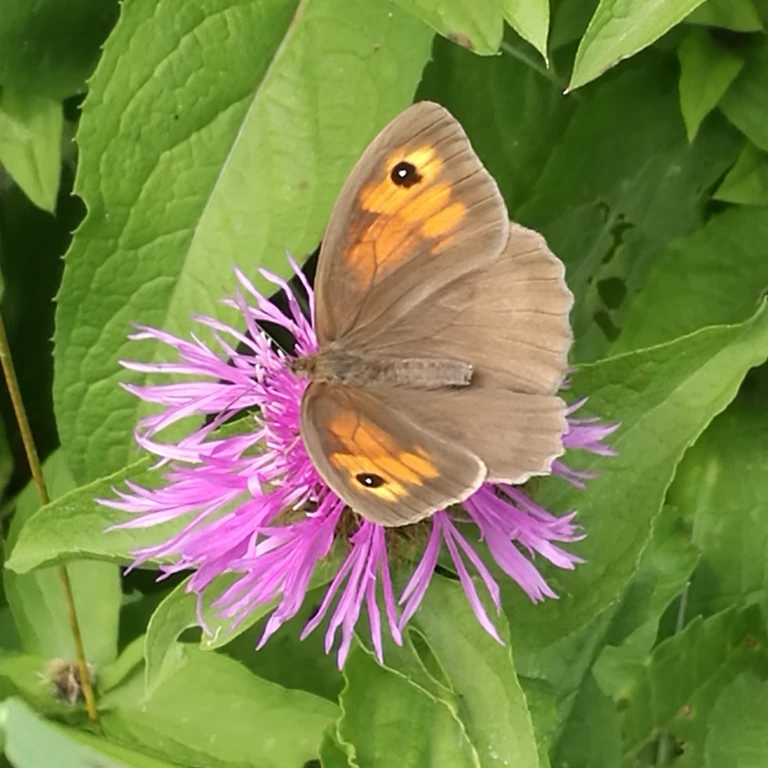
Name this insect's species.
Maniola jurtina
